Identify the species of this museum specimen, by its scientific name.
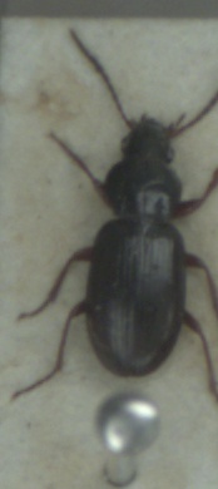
Pterostichus strenuus
